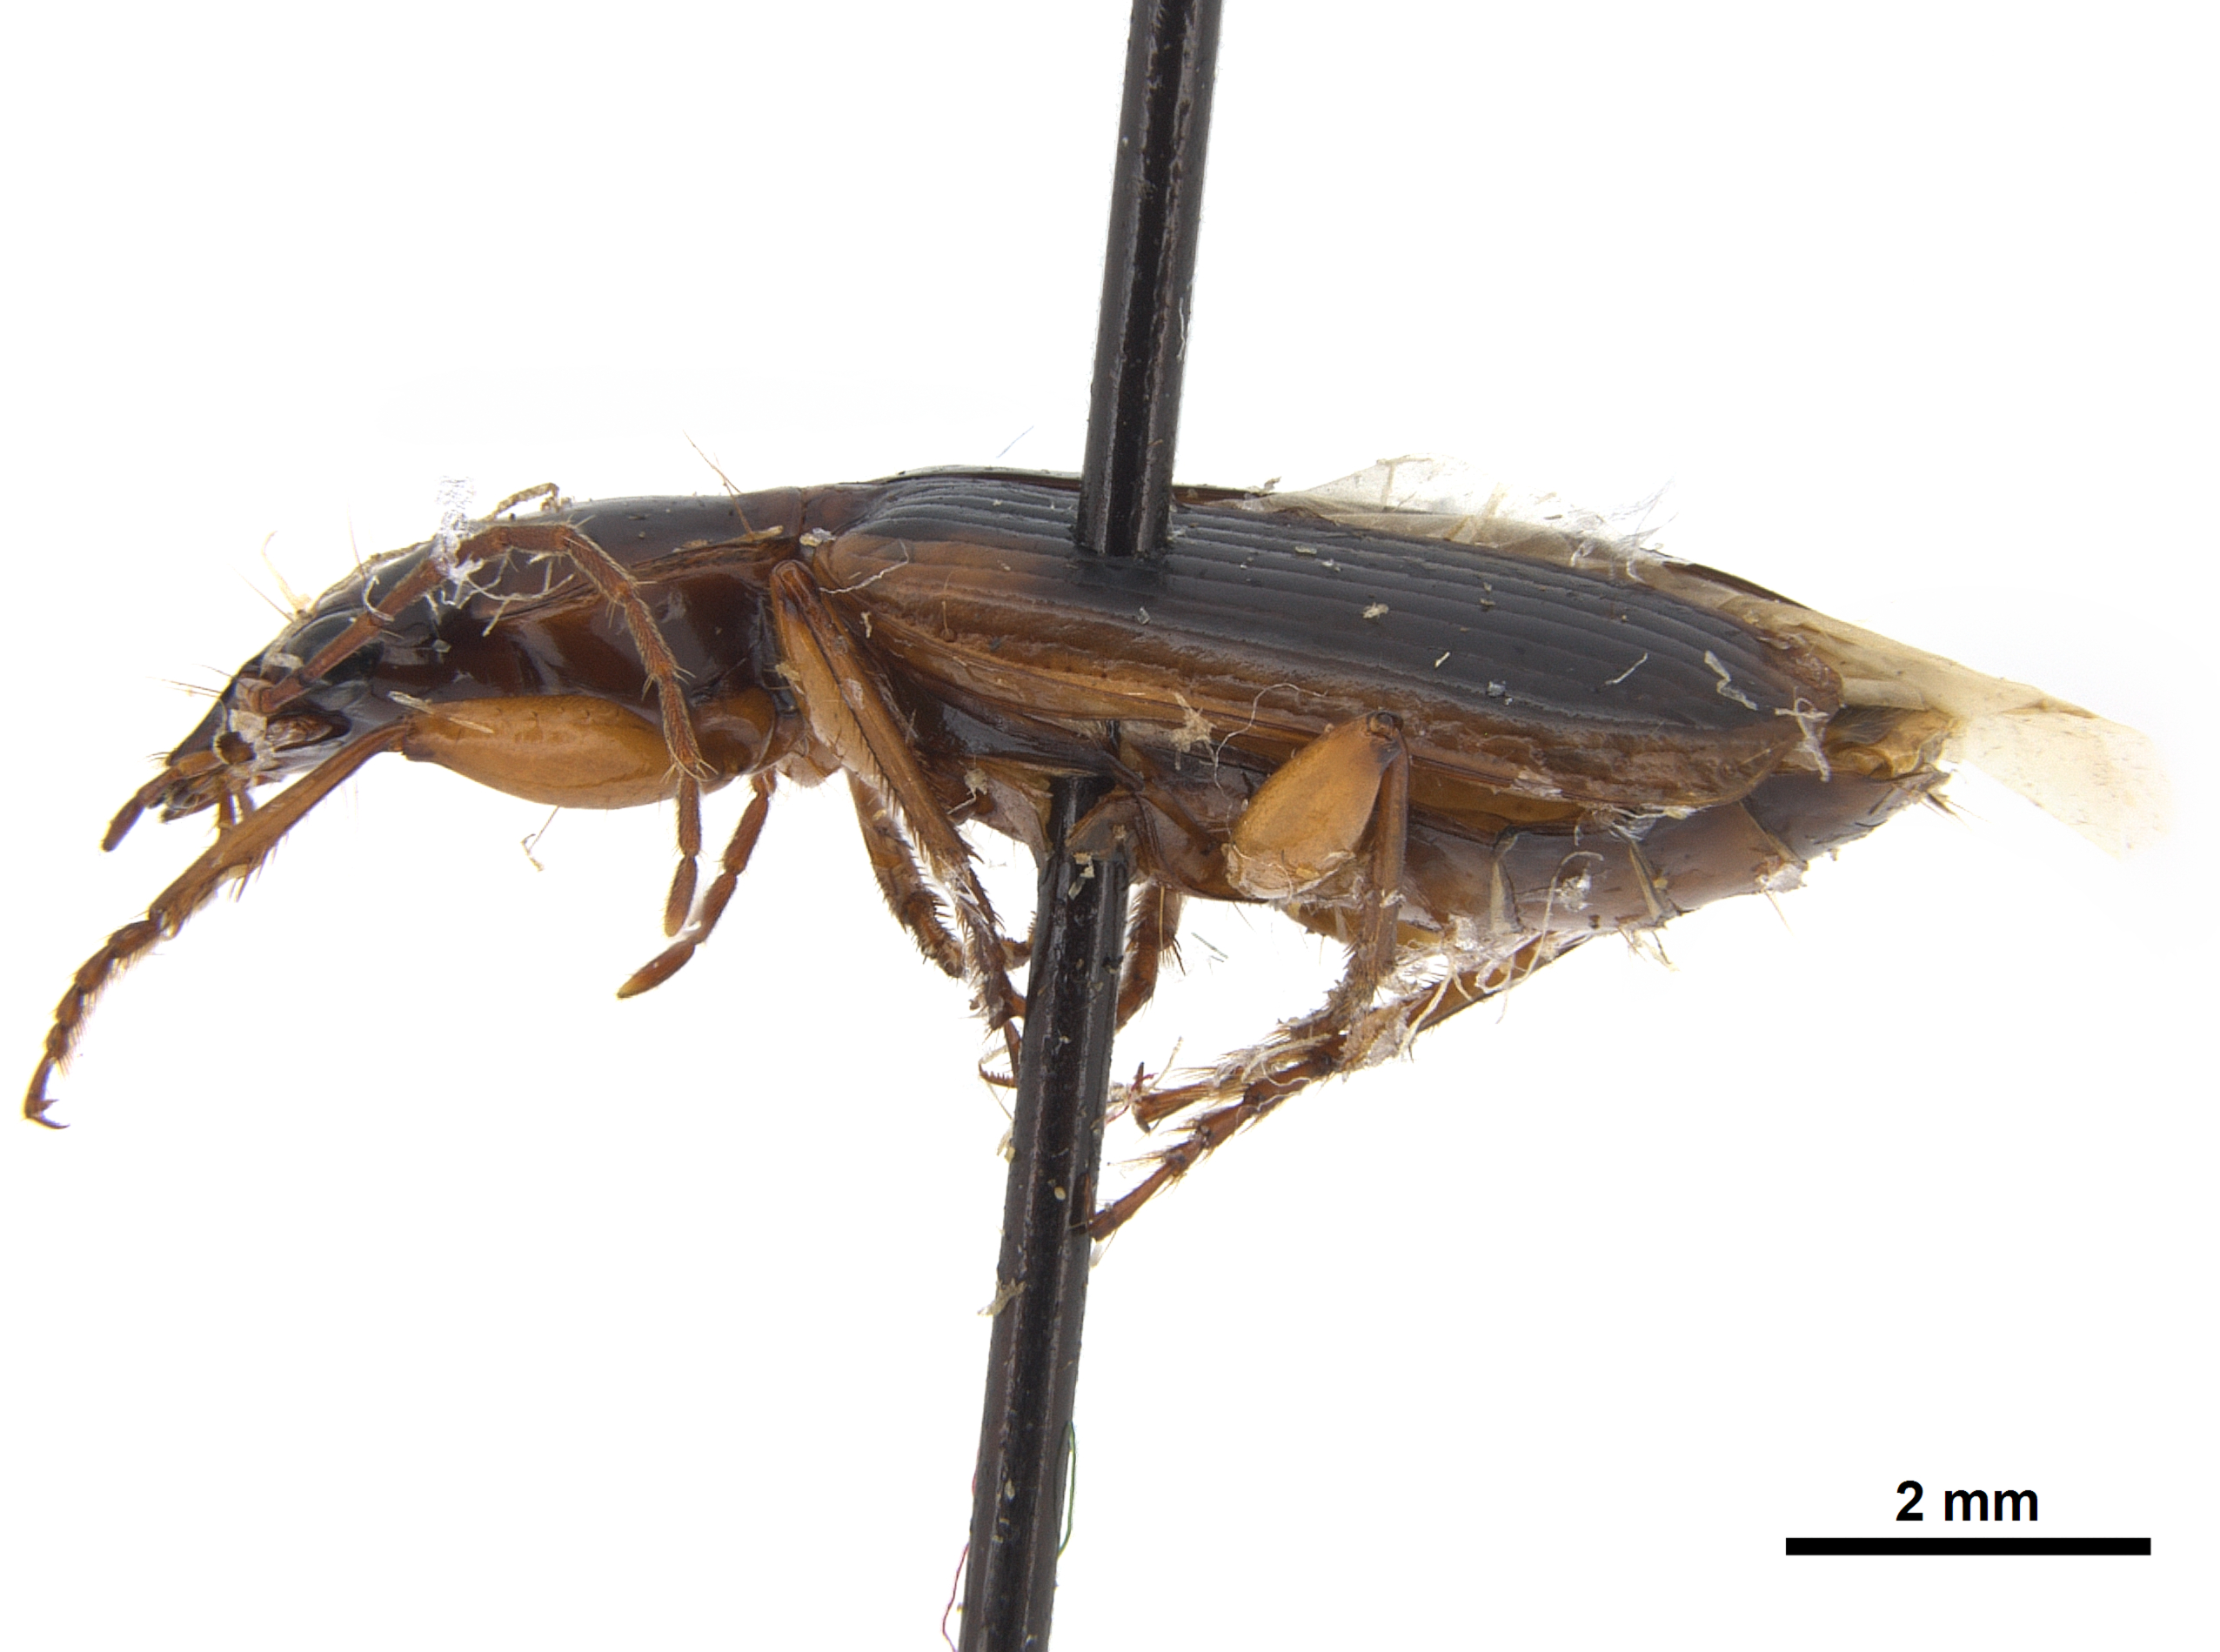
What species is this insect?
Cymindis platicollis (also Pinacodera platicollis)
